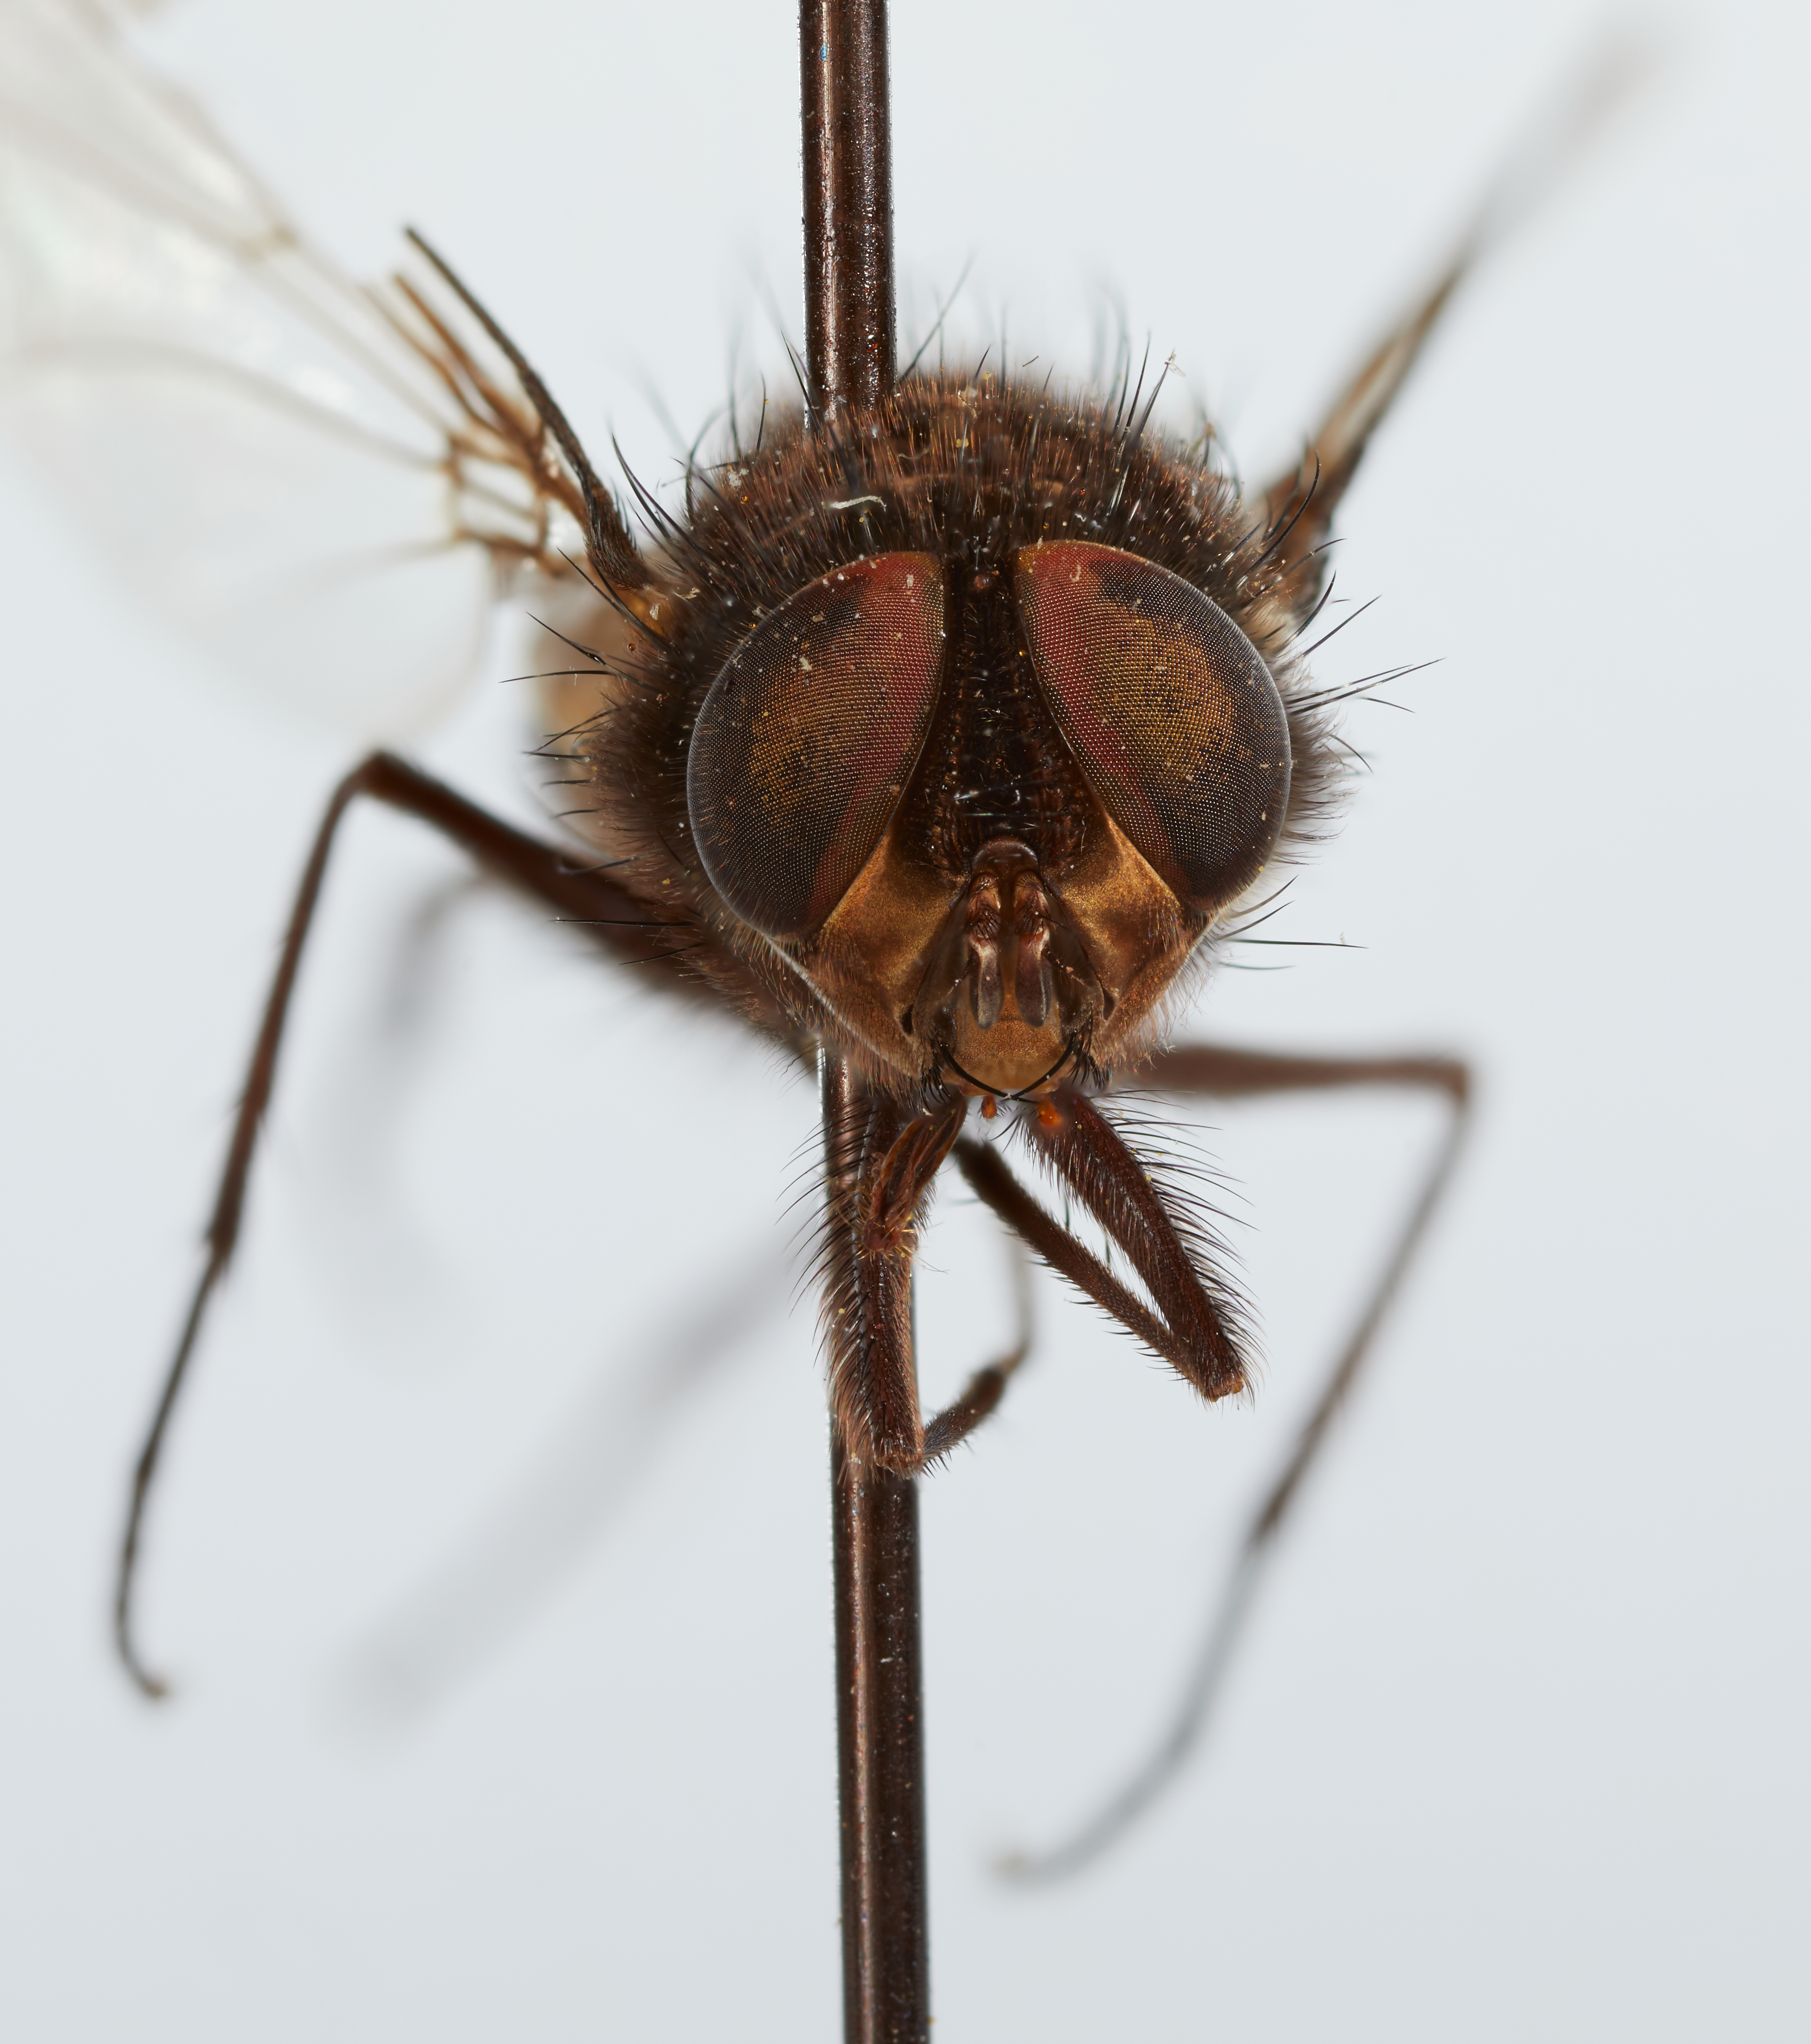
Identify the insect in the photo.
Pterinopterna ciliata
